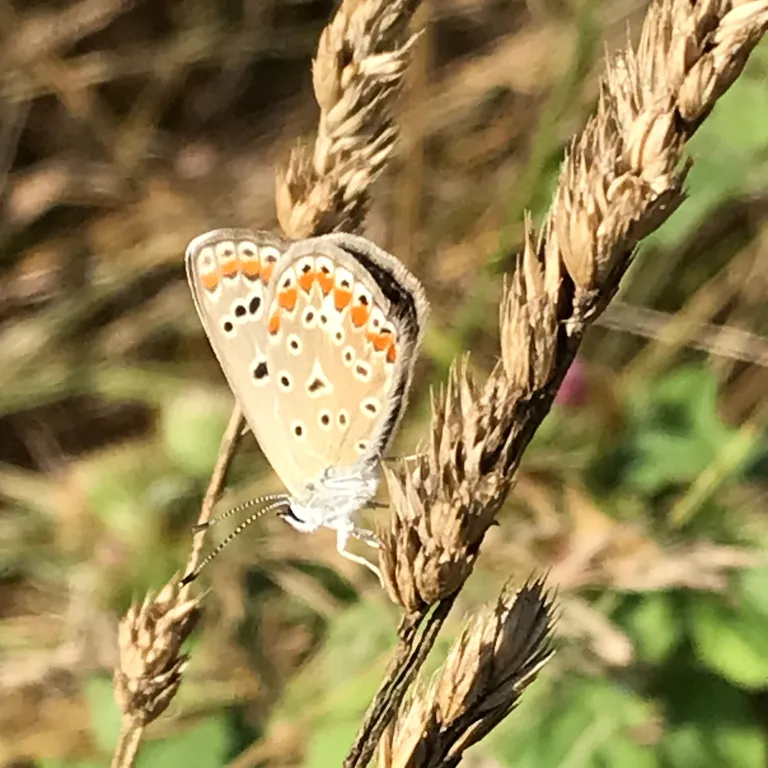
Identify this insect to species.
Polyommatus icarus
